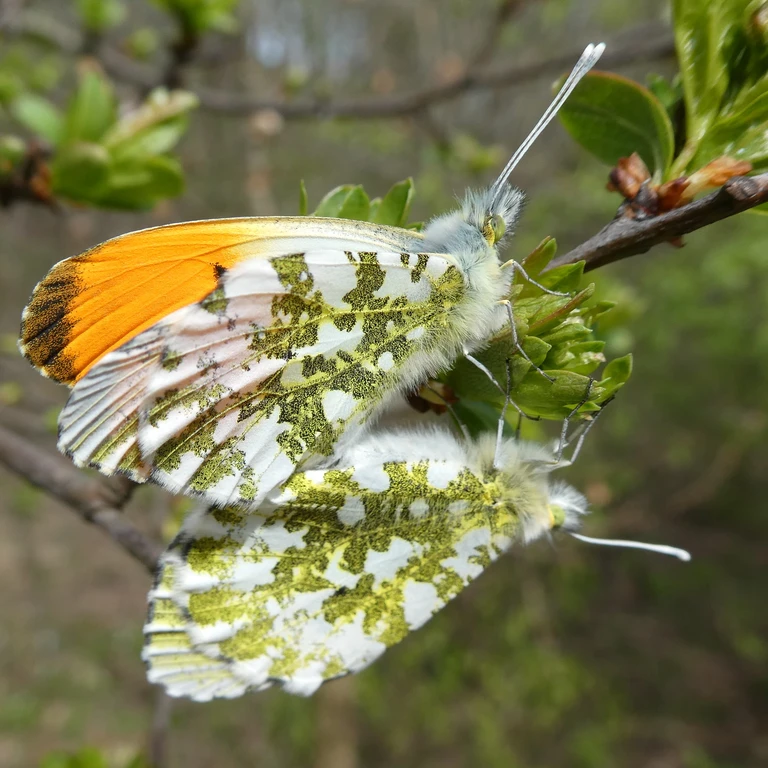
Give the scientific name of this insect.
Anthocharis cardamines
